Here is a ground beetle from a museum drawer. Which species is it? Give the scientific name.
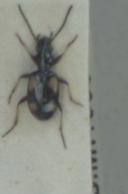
Bembidion illigeri
